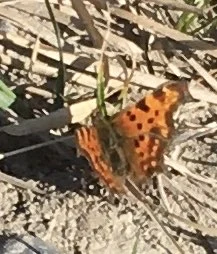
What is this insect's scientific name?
Polygonia c-album
